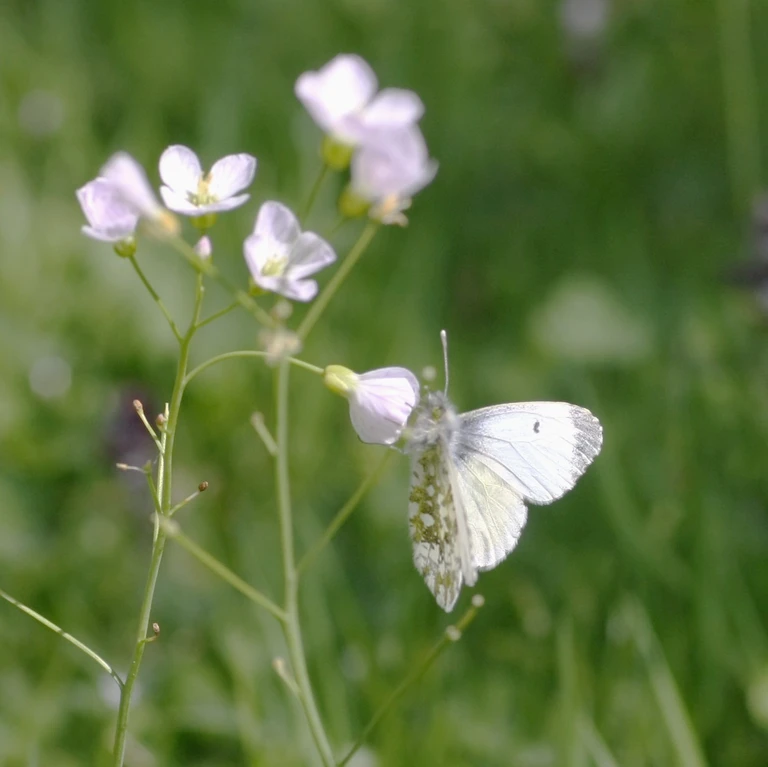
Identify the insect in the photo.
Anthocharis cardamines
